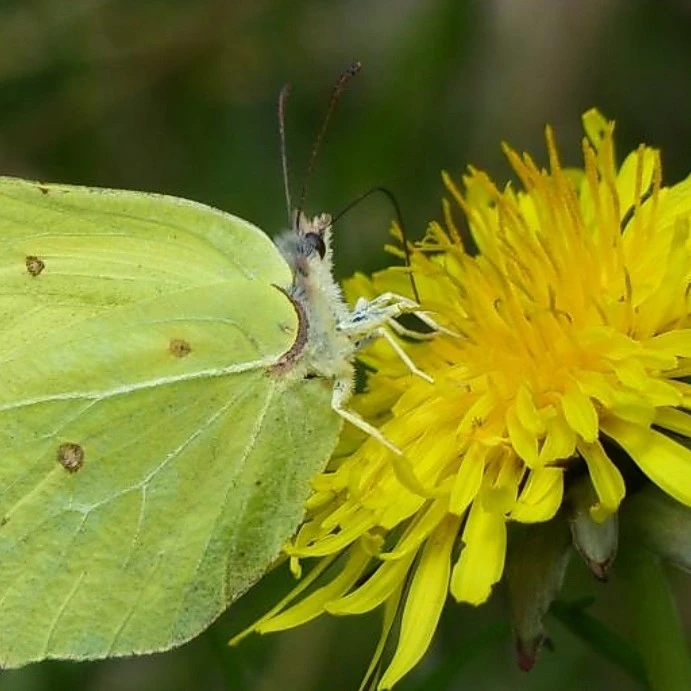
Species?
Gonepteryx rhamni
